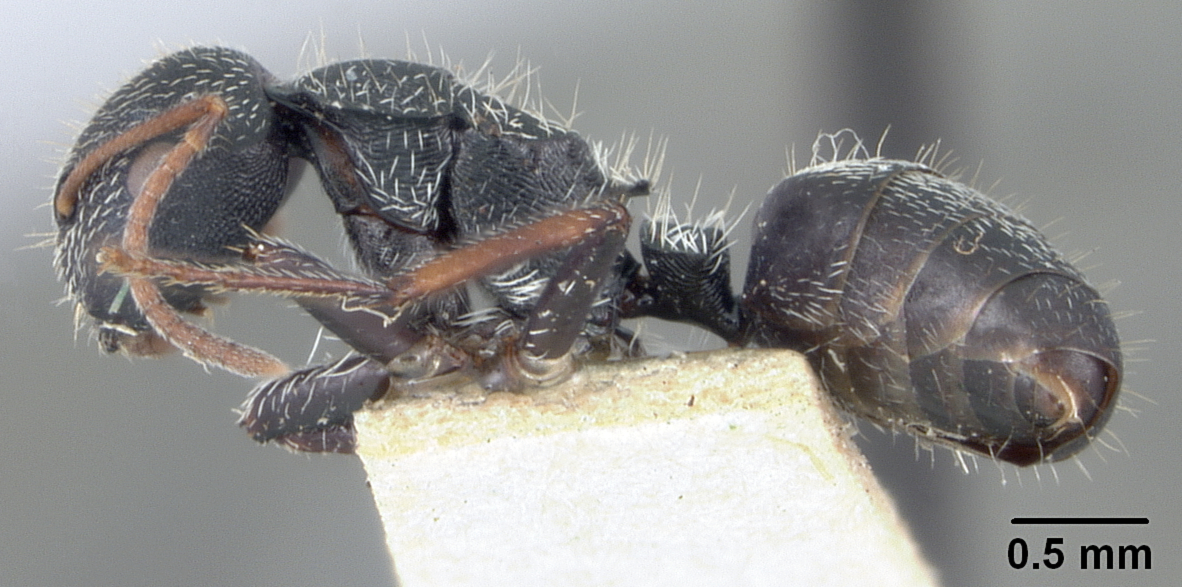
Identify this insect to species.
Camponotus toussainti
